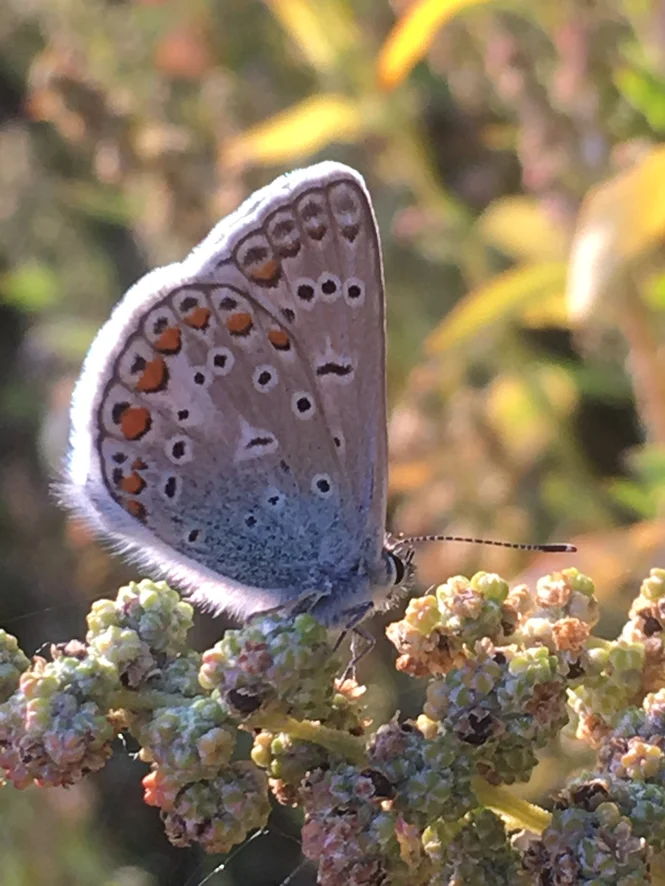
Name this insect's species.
Polyommatus icarus
